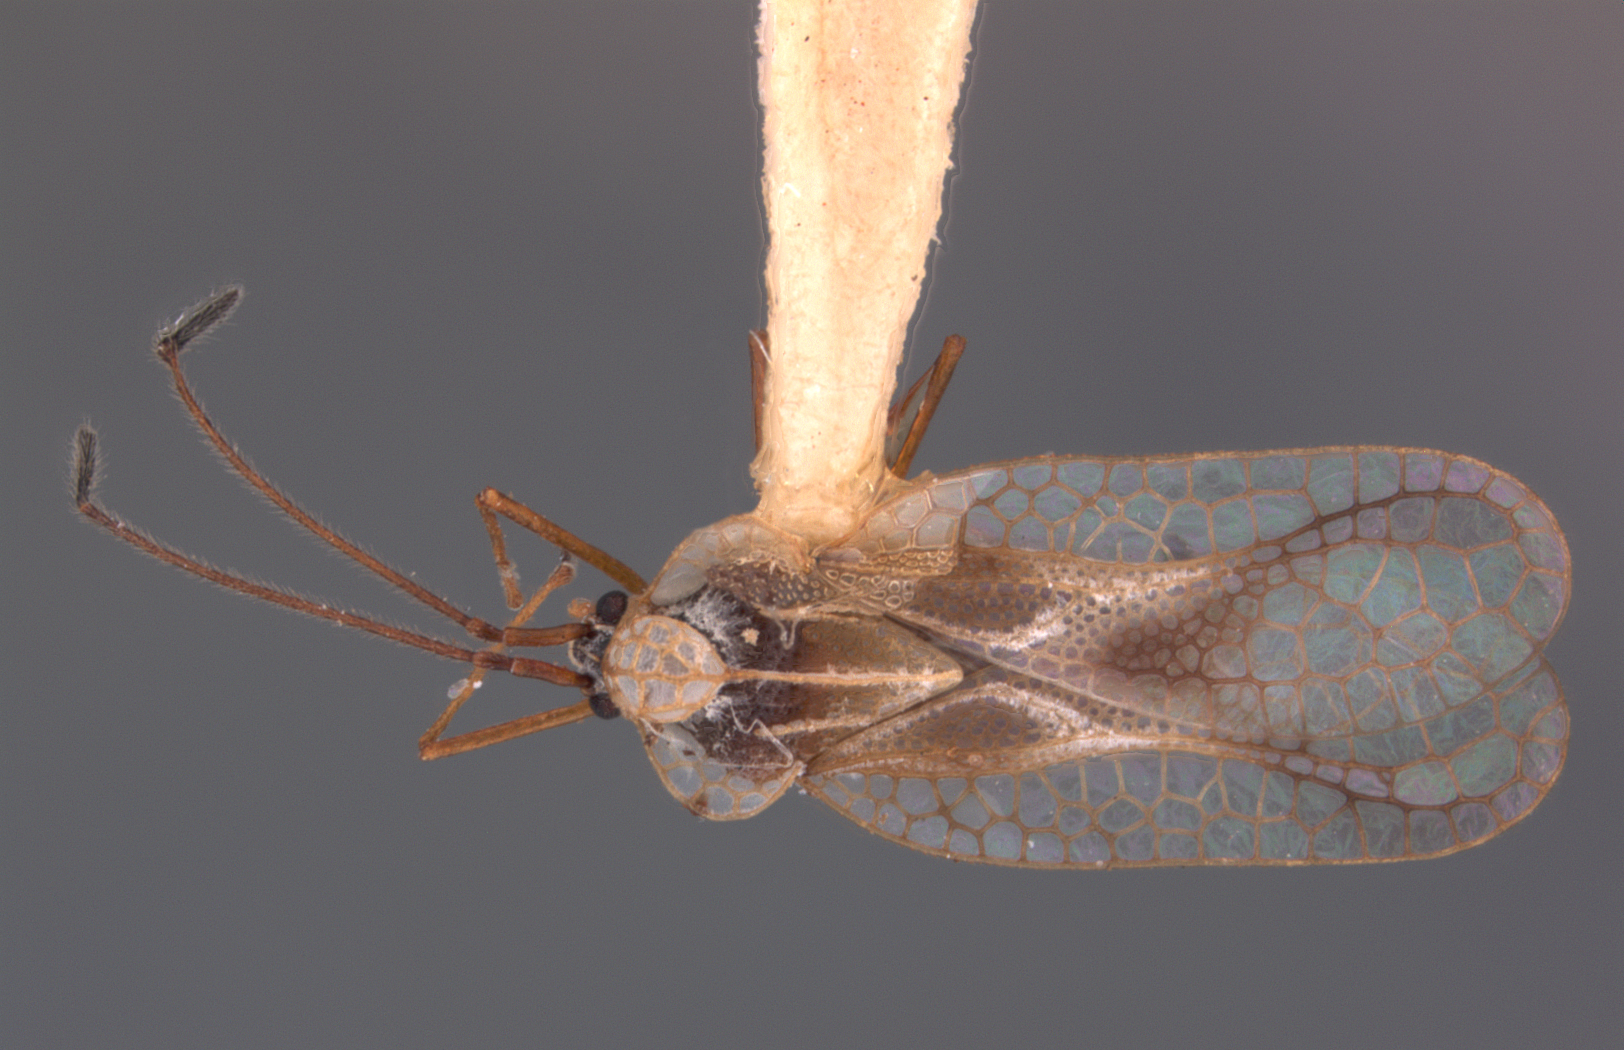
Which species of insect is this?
Leptopharsa dapsillis
